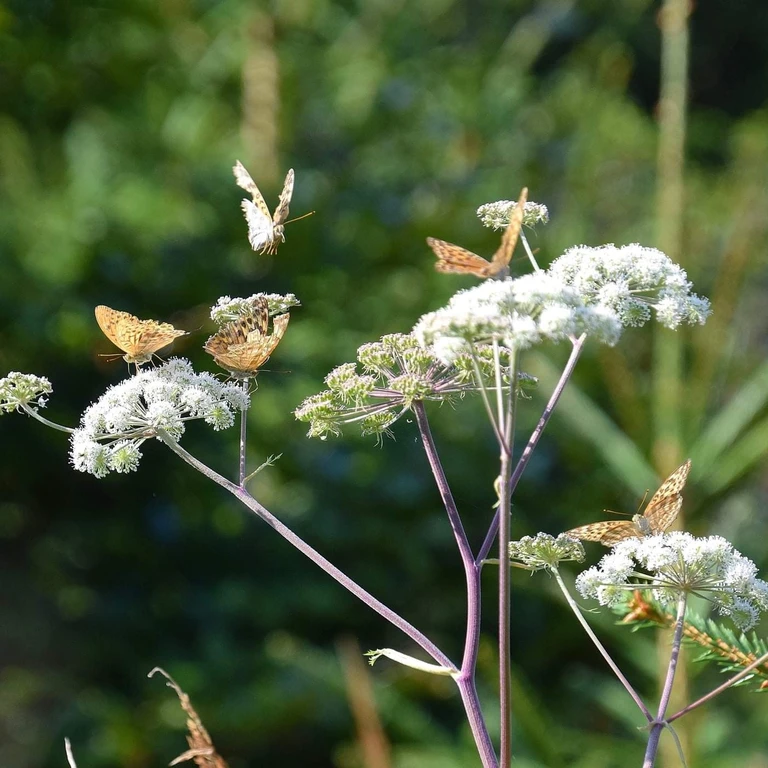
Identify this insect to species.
Argynnis paphia
